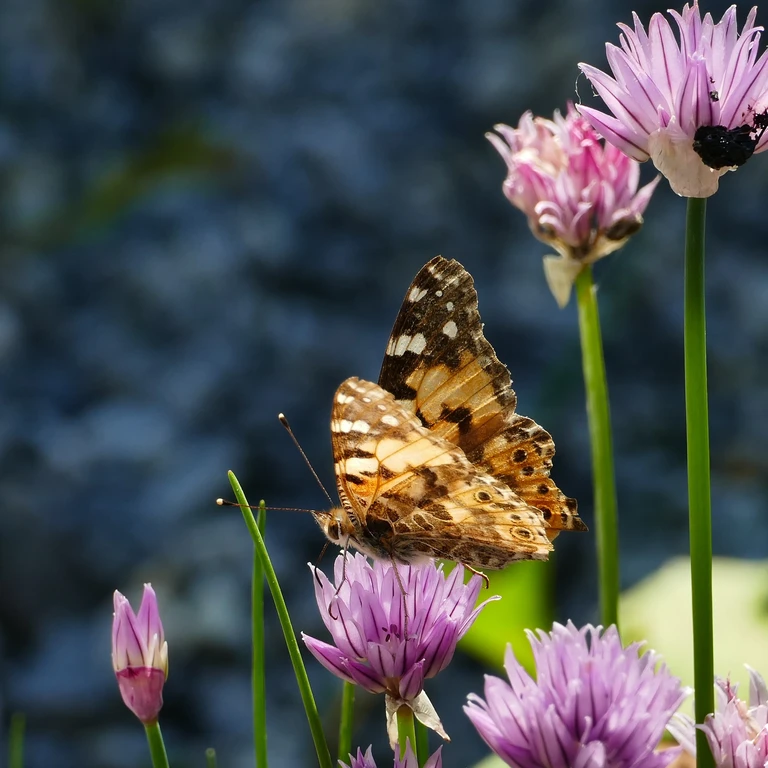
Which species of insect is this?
Vanessa cardui
